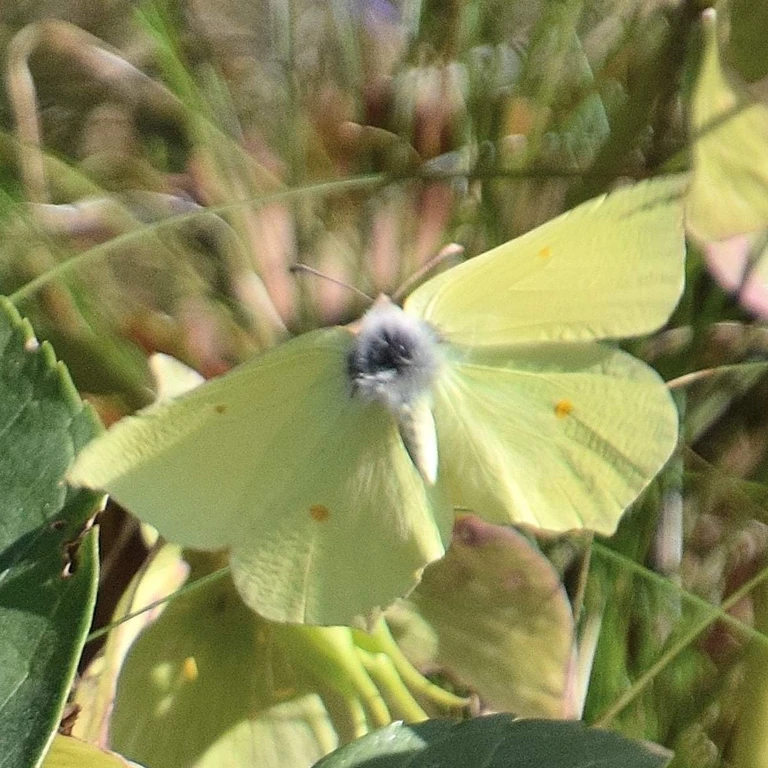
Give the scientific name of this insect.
Gonepteryx rhamni
